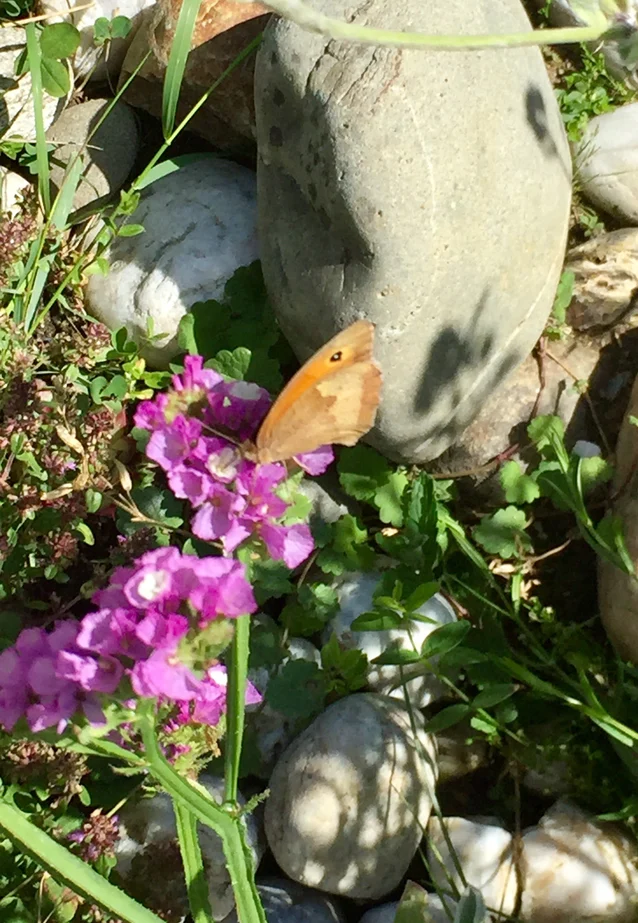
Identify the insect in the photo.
Maniola jurtina
